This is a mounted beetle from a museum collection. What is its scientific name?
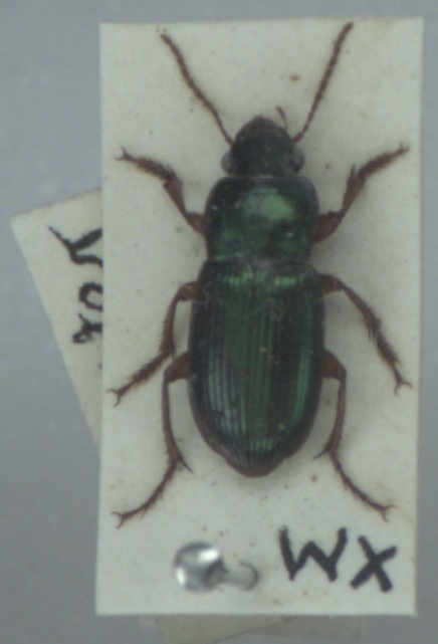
Harpalus affinis
